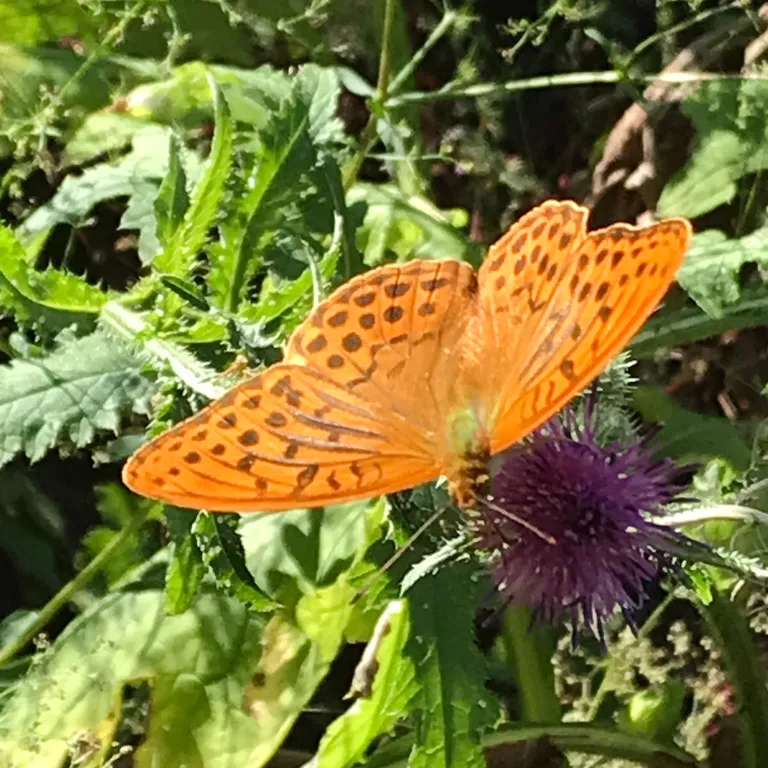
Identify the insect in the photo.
Argynnis paphia
